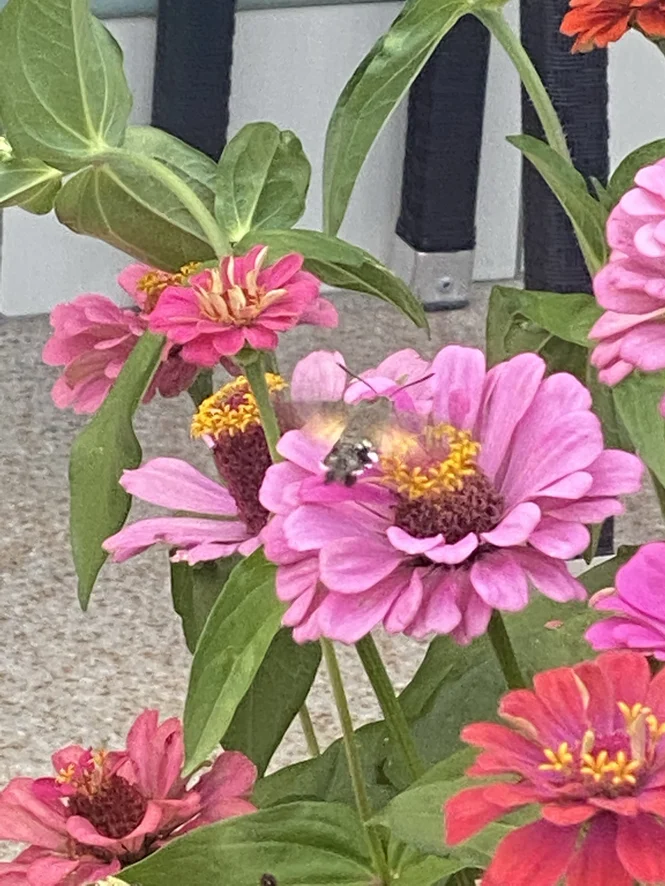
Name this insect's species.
Macroglossum stellatarum
